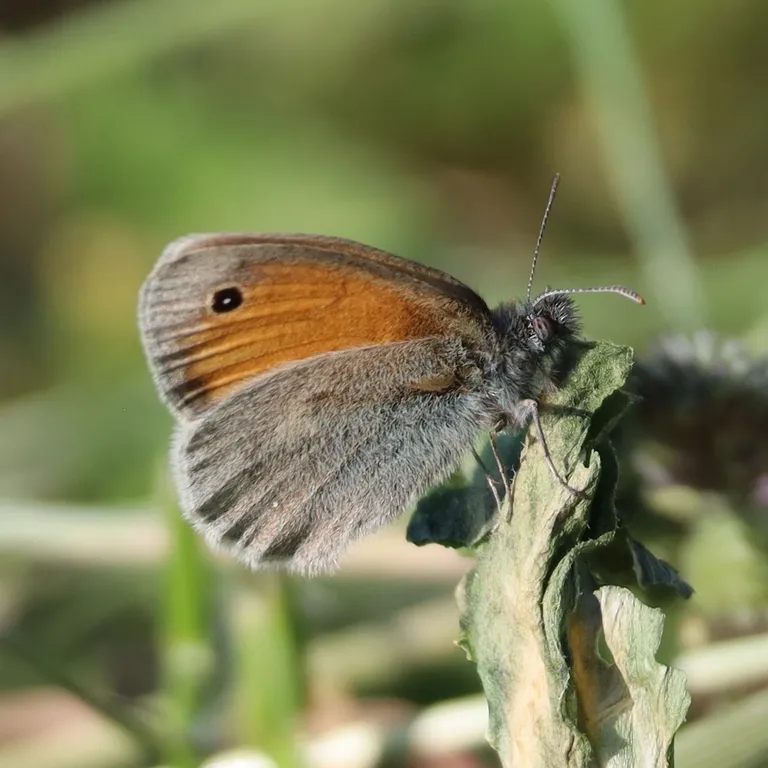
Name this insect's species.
Coenonympha pamphilus
